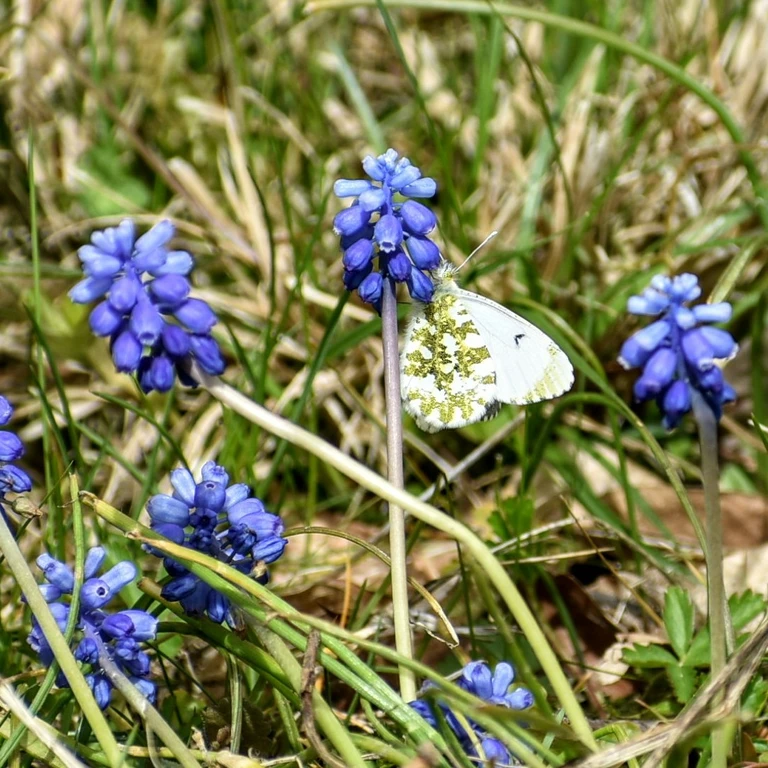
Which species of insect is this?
Anthocharis cardamines
